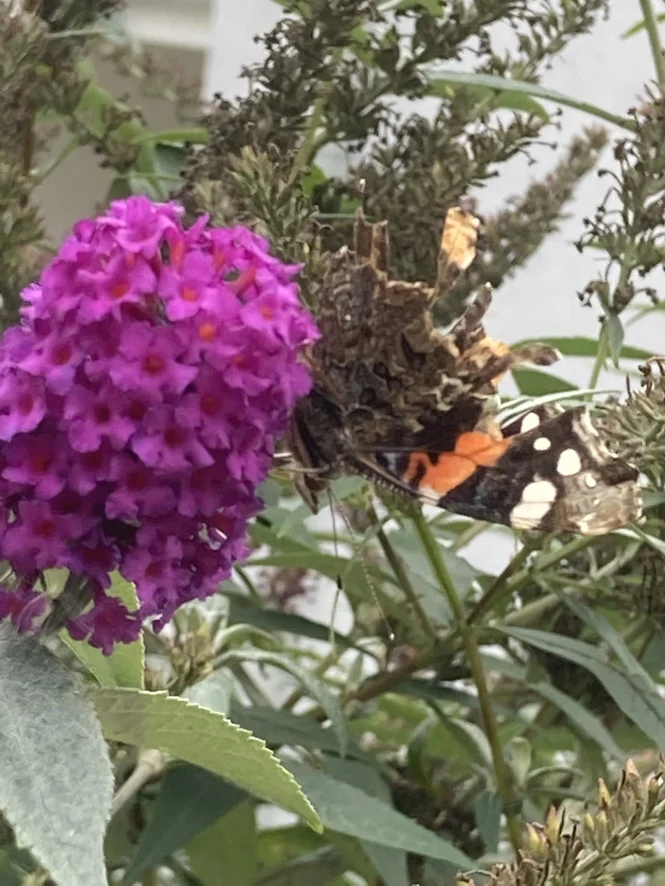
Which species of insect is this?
Vanessa atalanta
